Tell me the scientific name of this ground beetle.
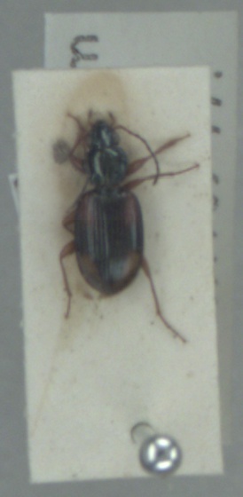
Bembidion tetracolum
